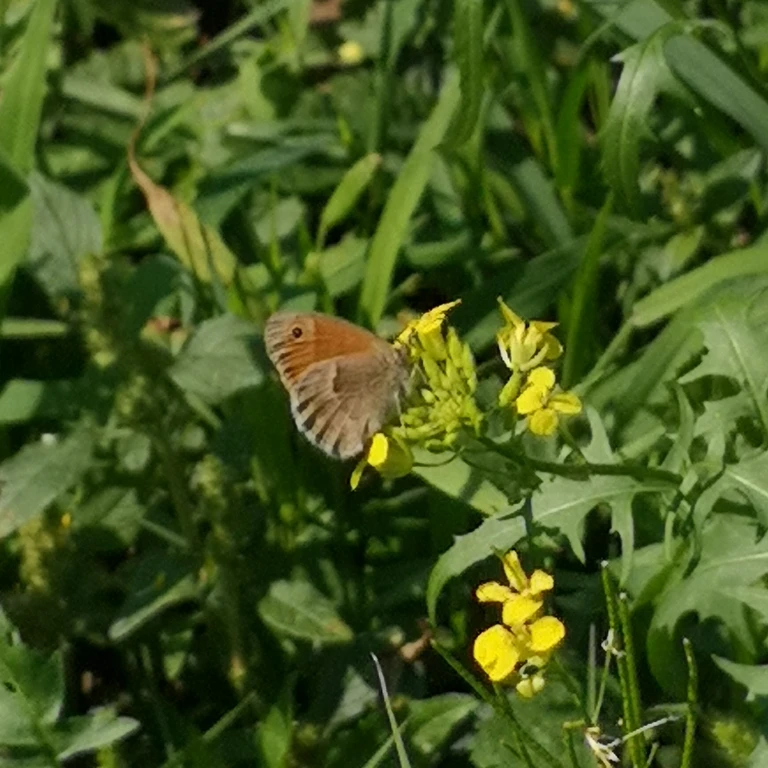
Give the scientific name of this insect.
Coenonympha pamphilus
